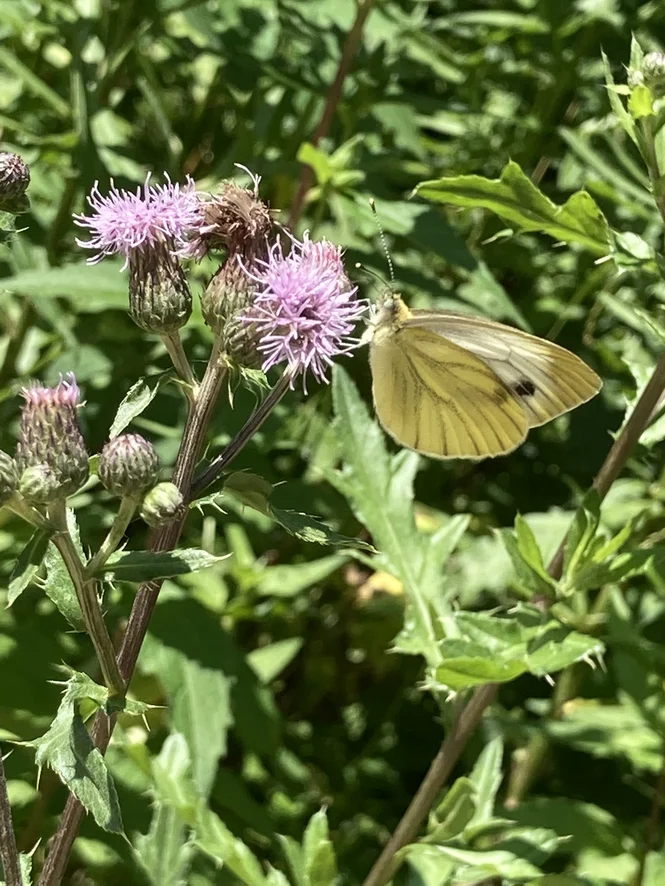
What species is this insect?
Pieris napi
